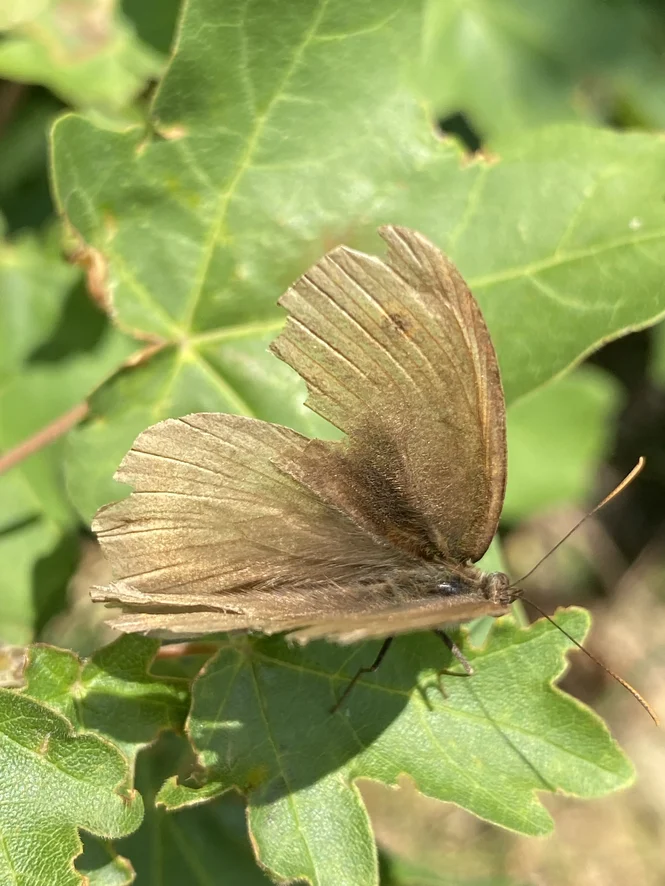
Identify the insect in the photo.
Maniola jurtina
